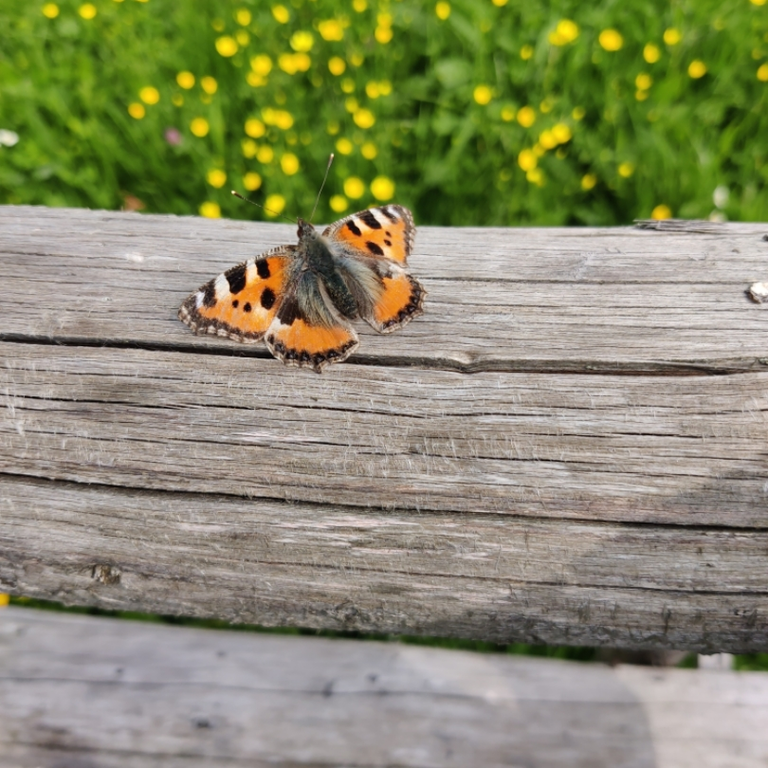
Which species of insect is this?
Aglais urticae
